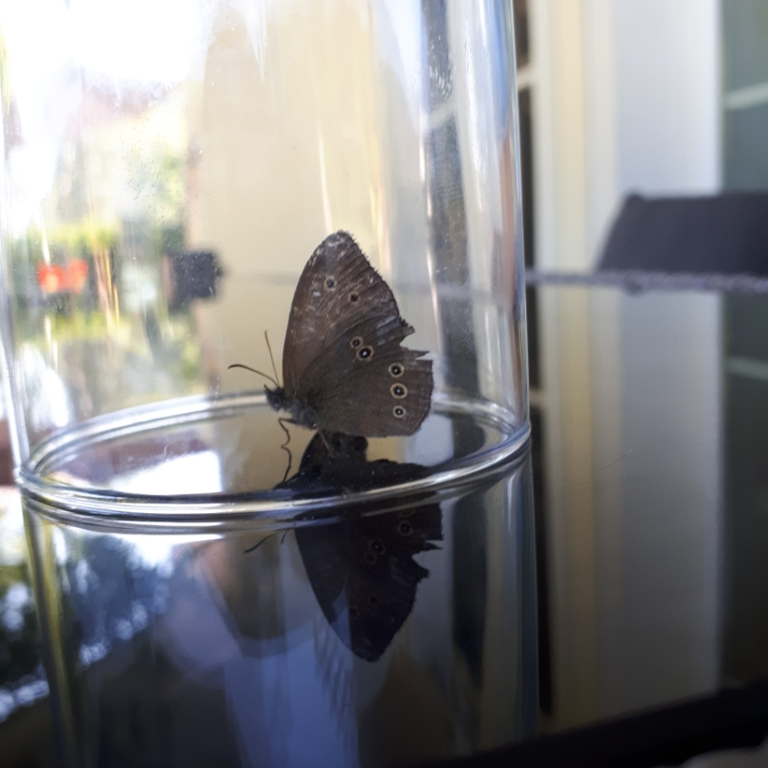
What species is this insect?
Aphantopus hyperantus
